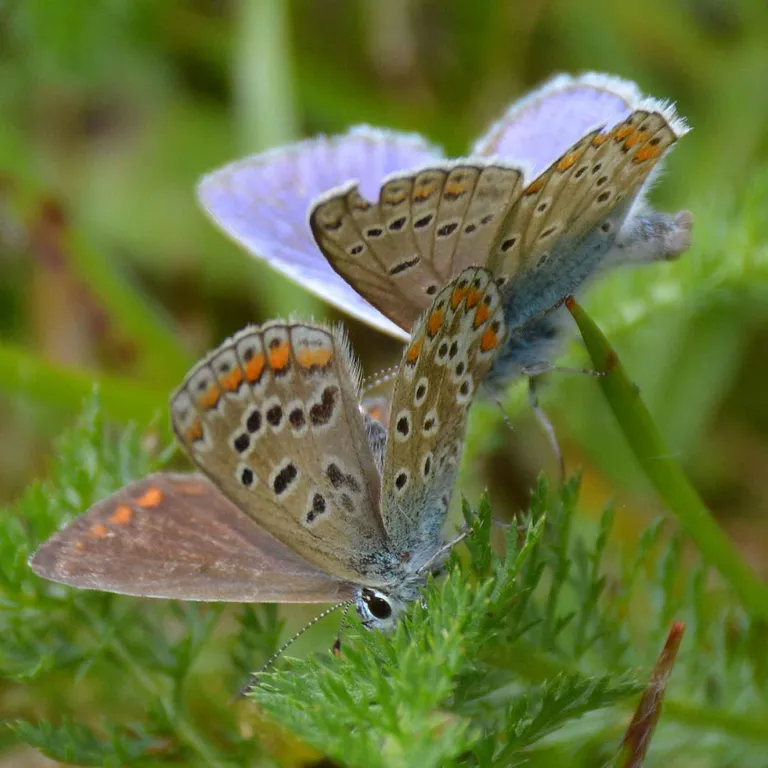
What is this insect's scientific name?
Polyommatus icarus
